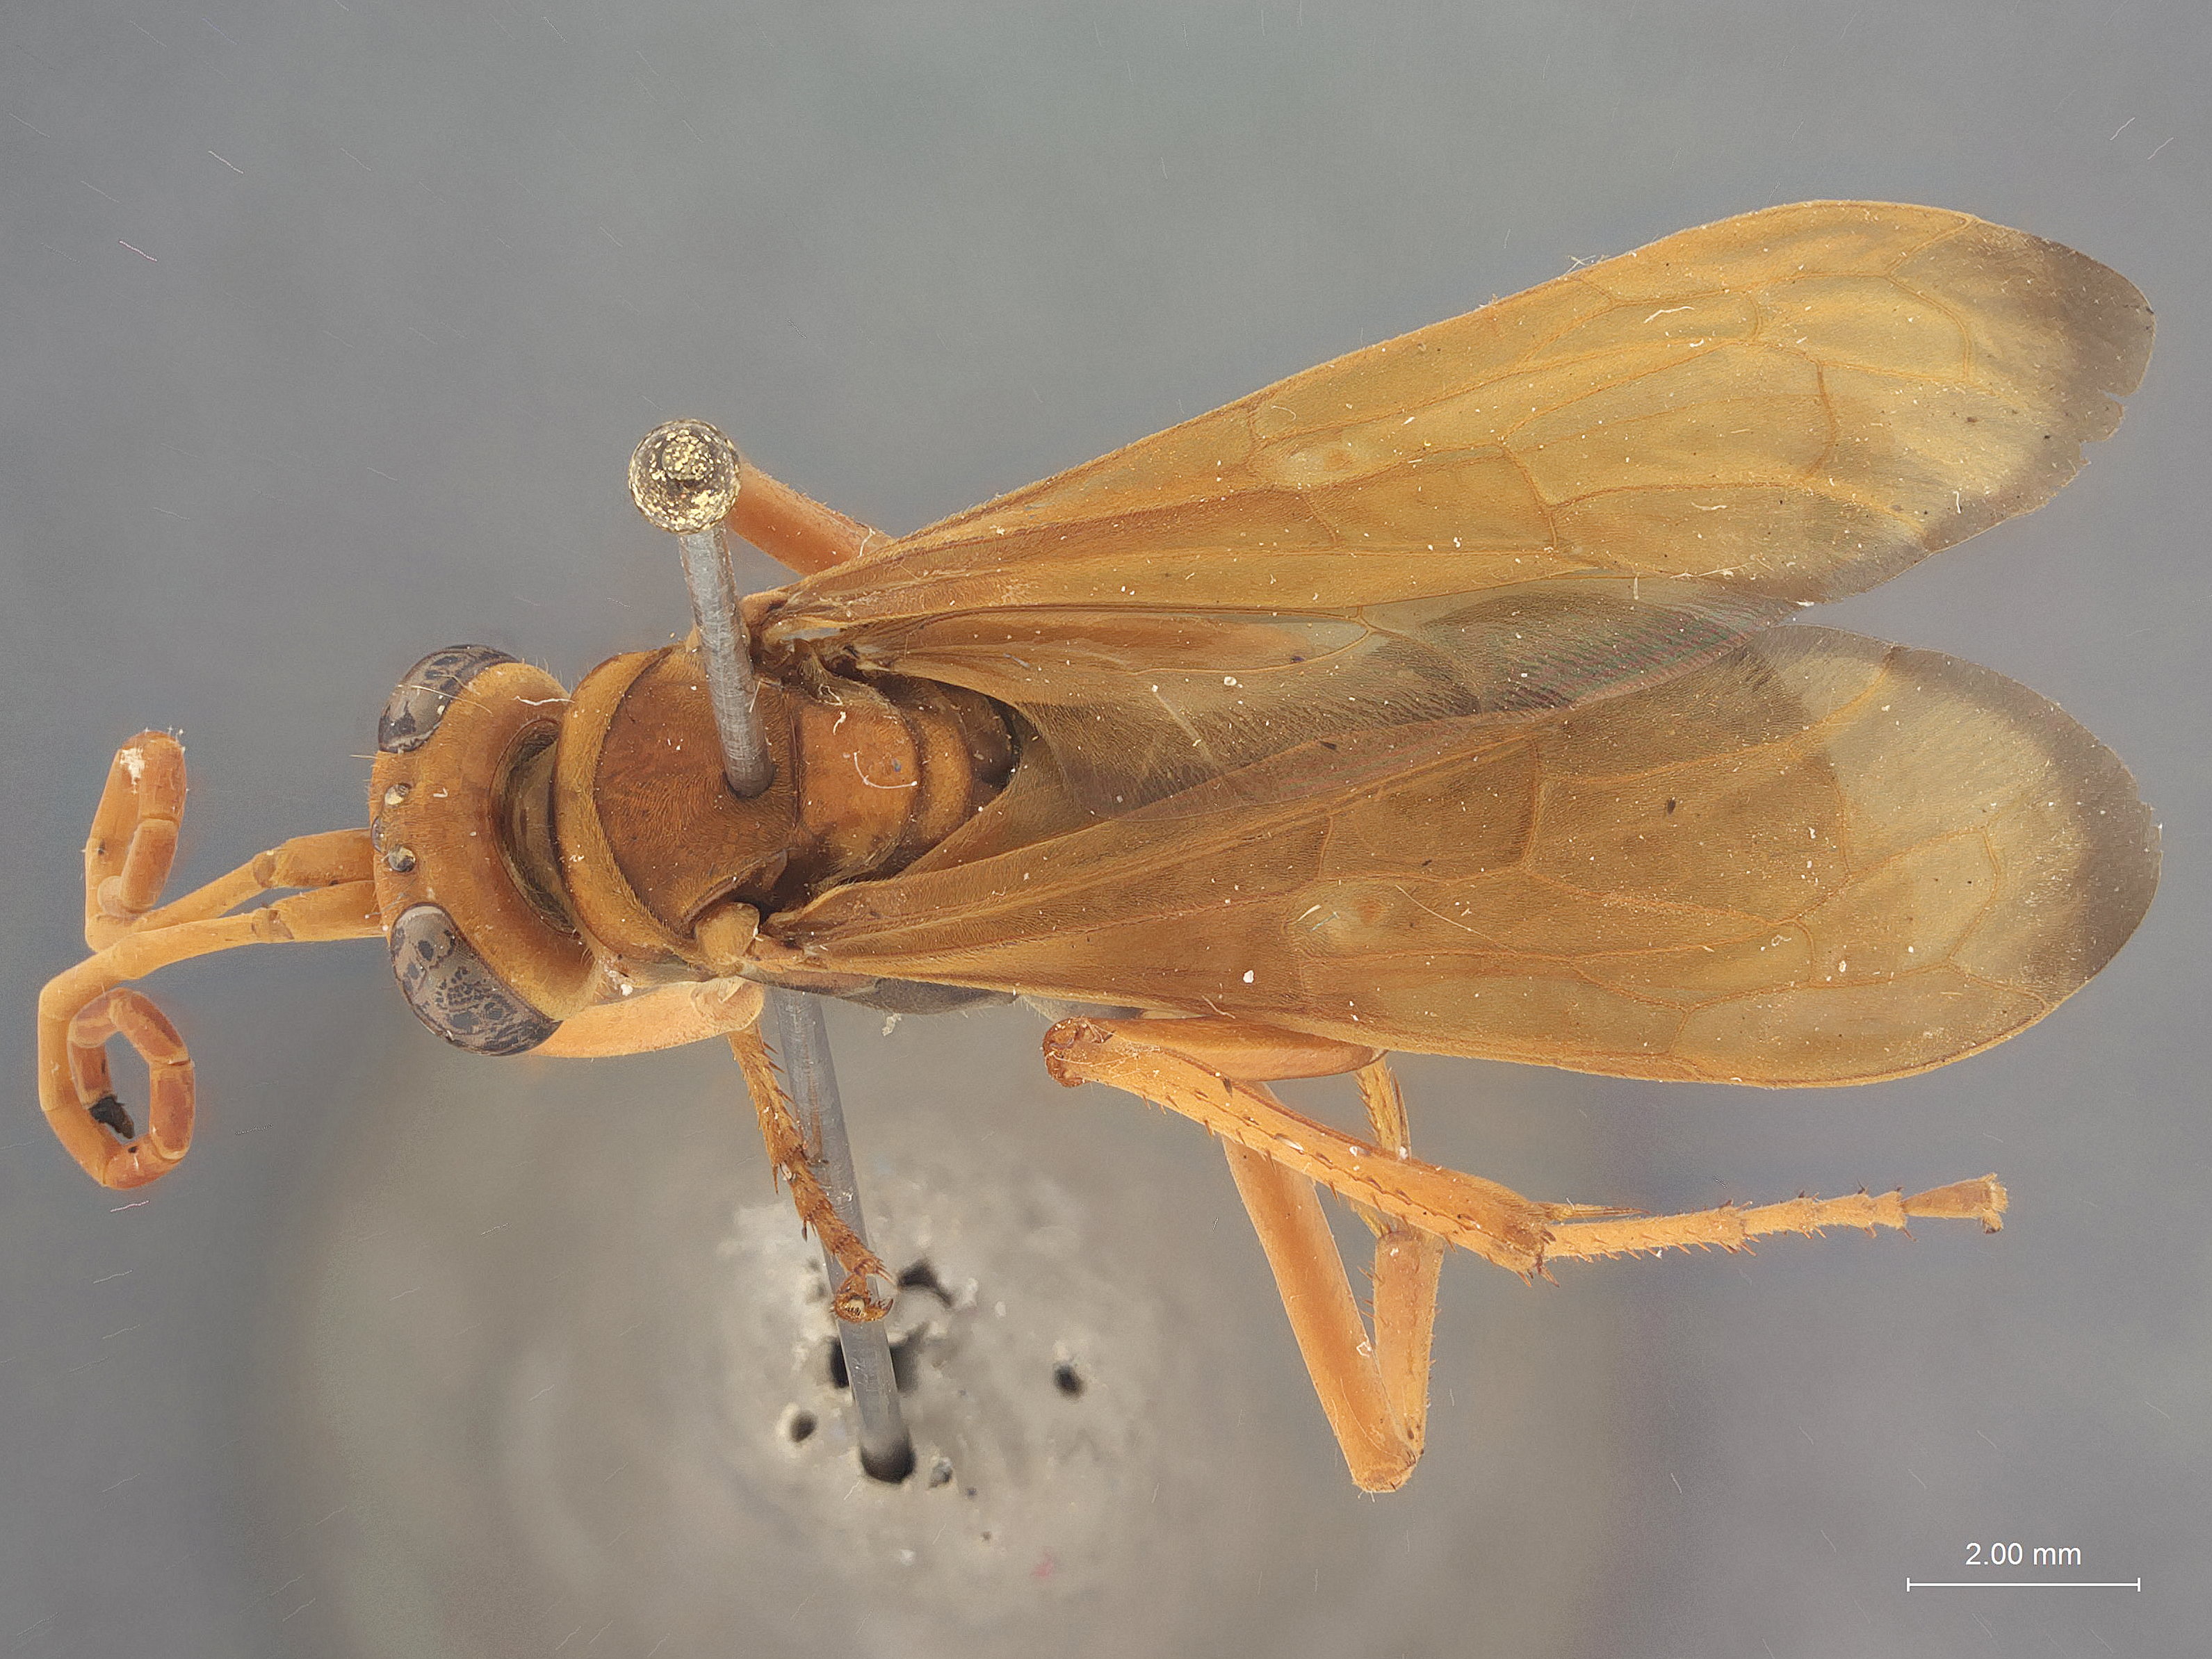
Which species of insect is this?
Hemipepsis pseudoconvexa
